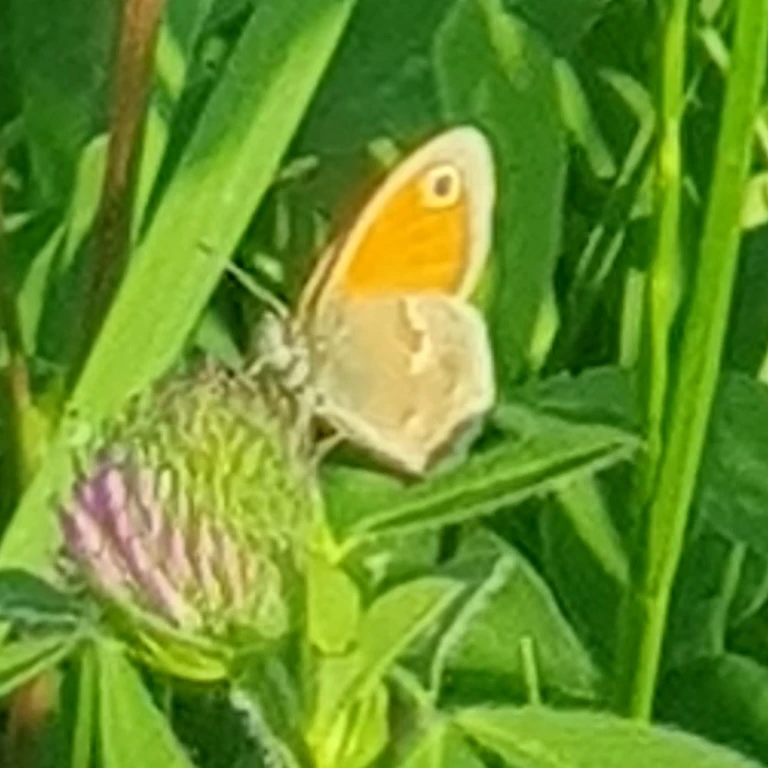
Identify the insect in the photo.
Coenonympha pamphilus
